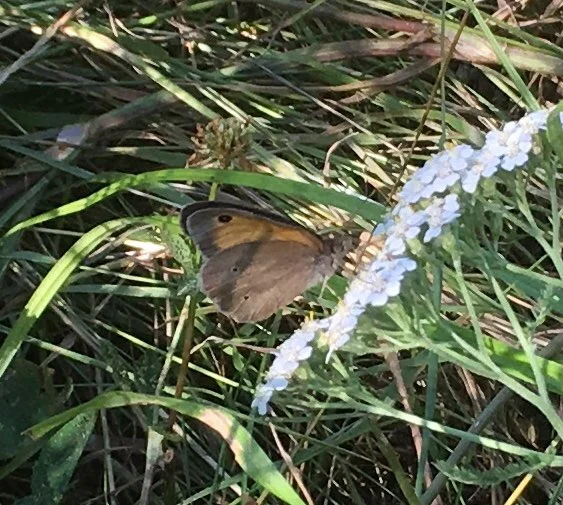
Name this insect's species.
Maniola jurtina
